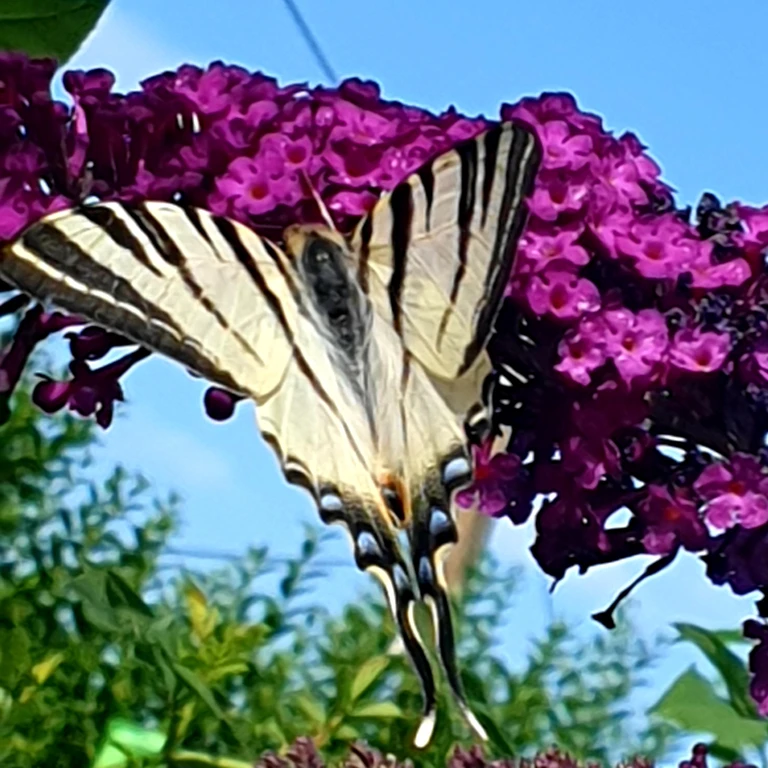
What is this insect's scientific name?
Iphiclides podalirius
